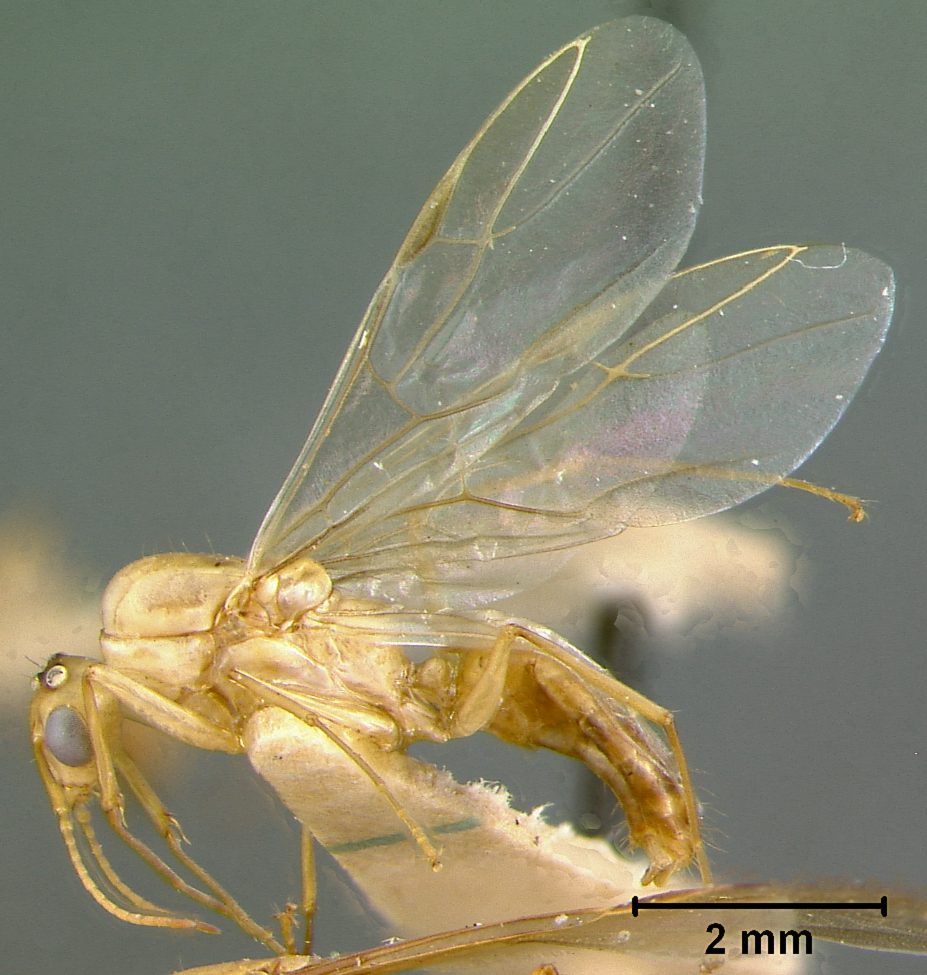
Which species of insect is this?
Camponotus macilentus
